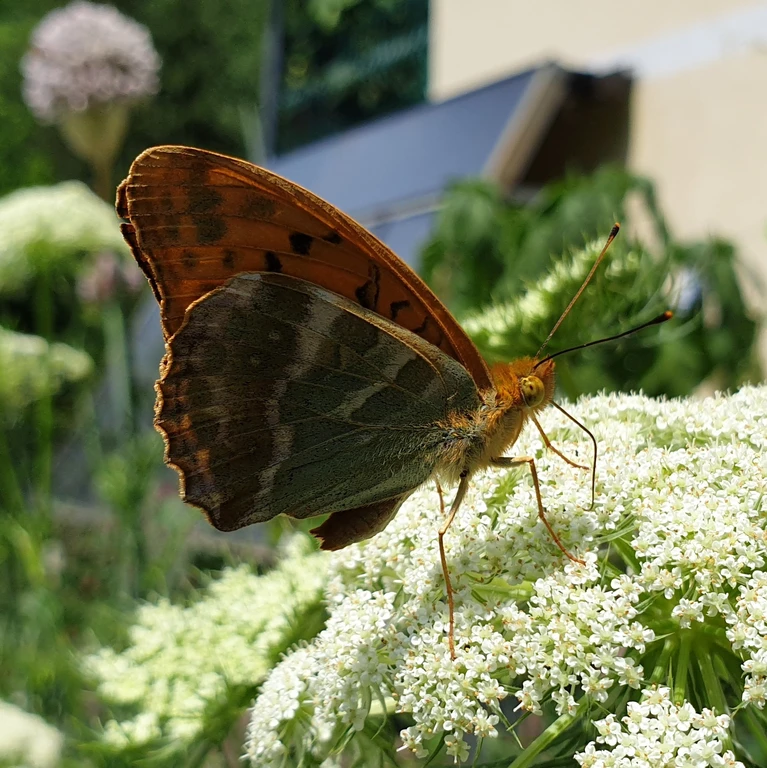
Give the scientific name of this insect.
Argynnis paphia
